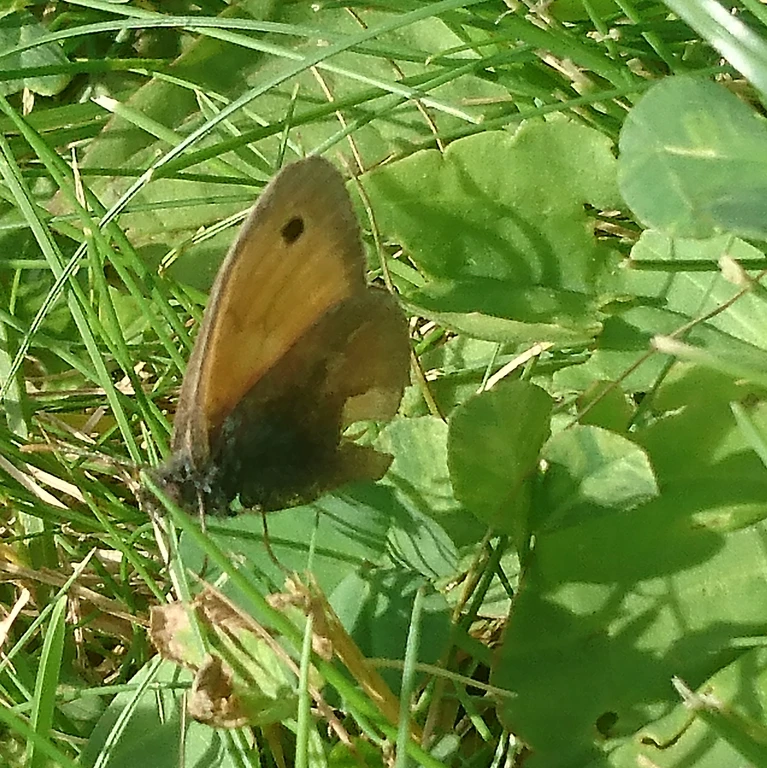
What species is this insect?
Coenonympha pamphilus
